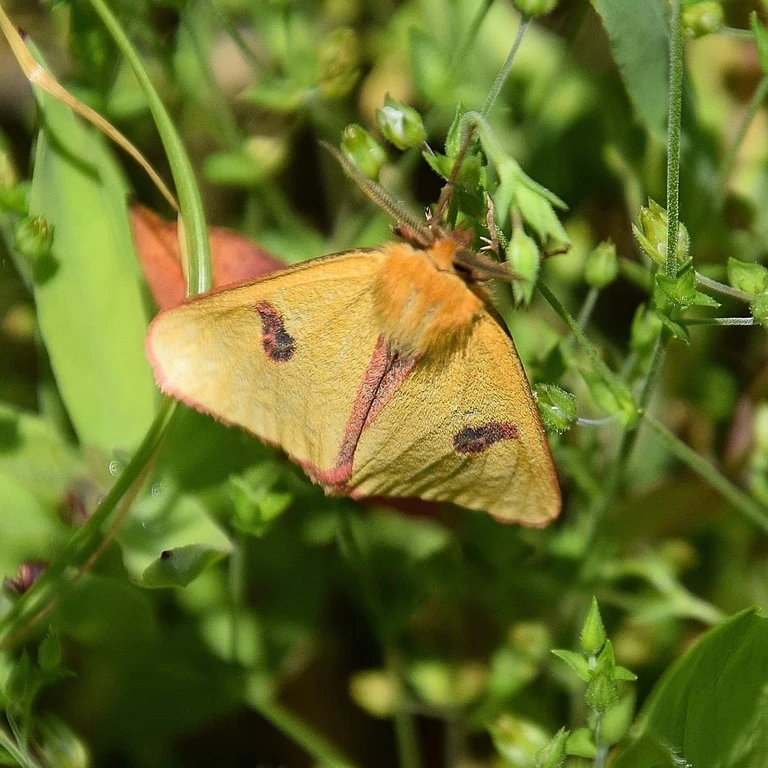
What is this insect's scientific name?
Diacrisia sannio
